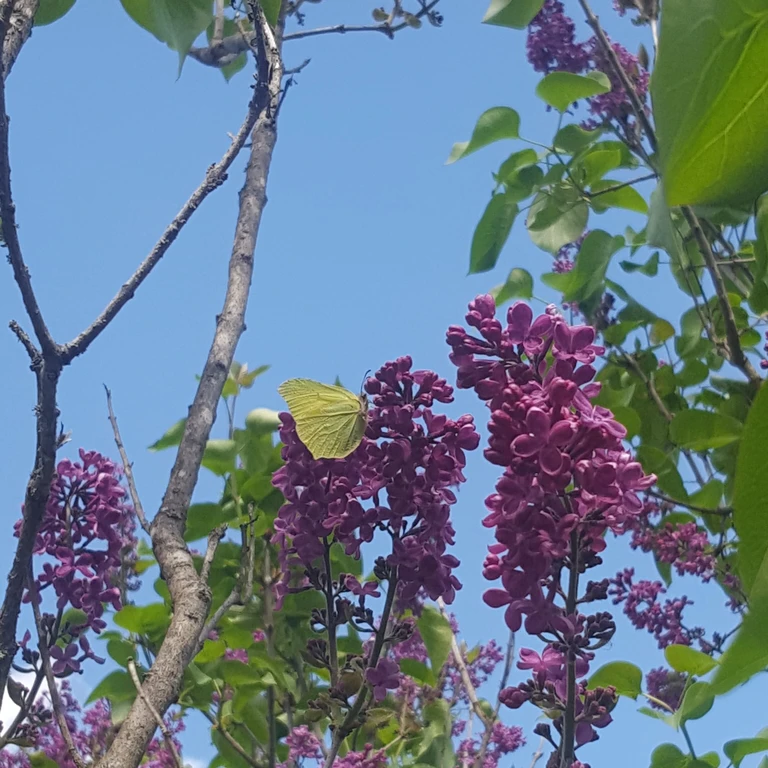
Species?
Gonepteryx rhamni
